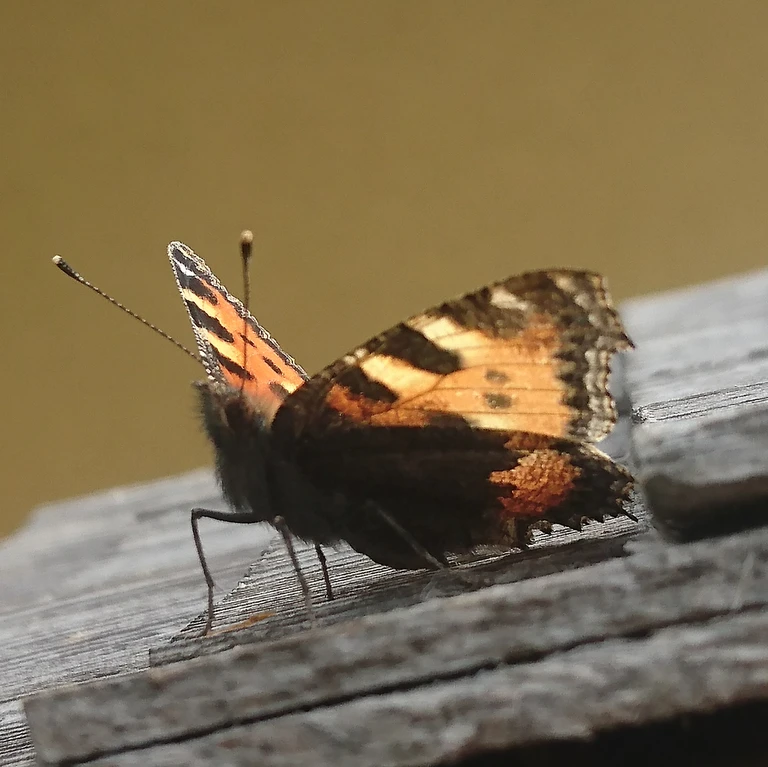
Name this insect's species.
Aglais urticae
